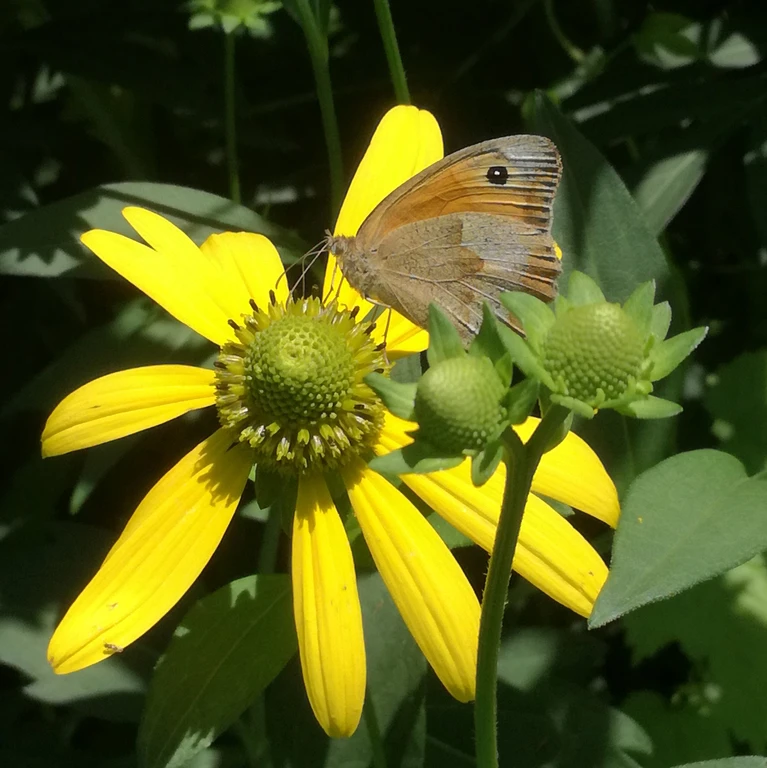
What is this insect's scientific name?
Maniola jurtina
